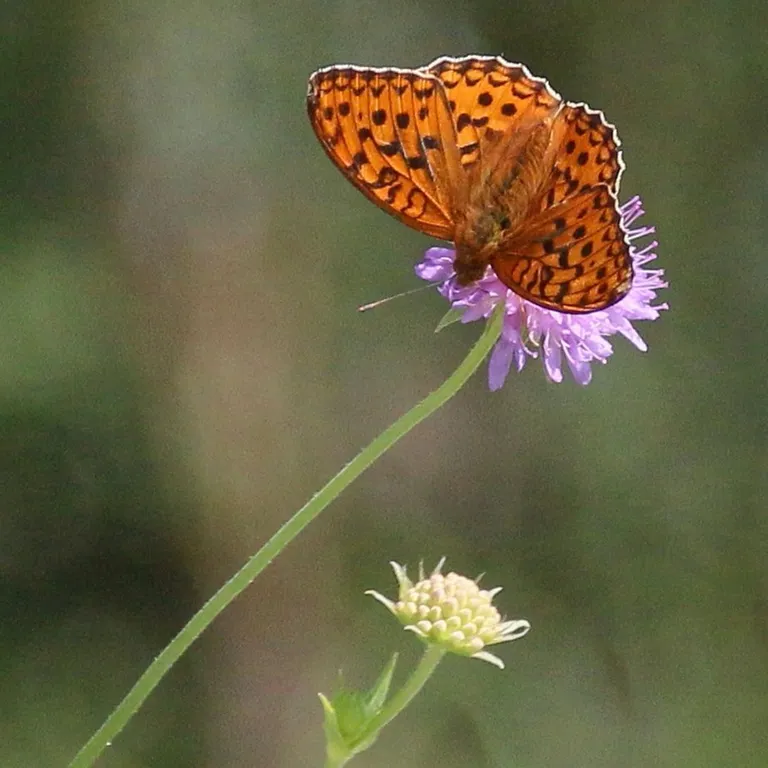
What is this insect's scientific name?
Fabriciana adippe
